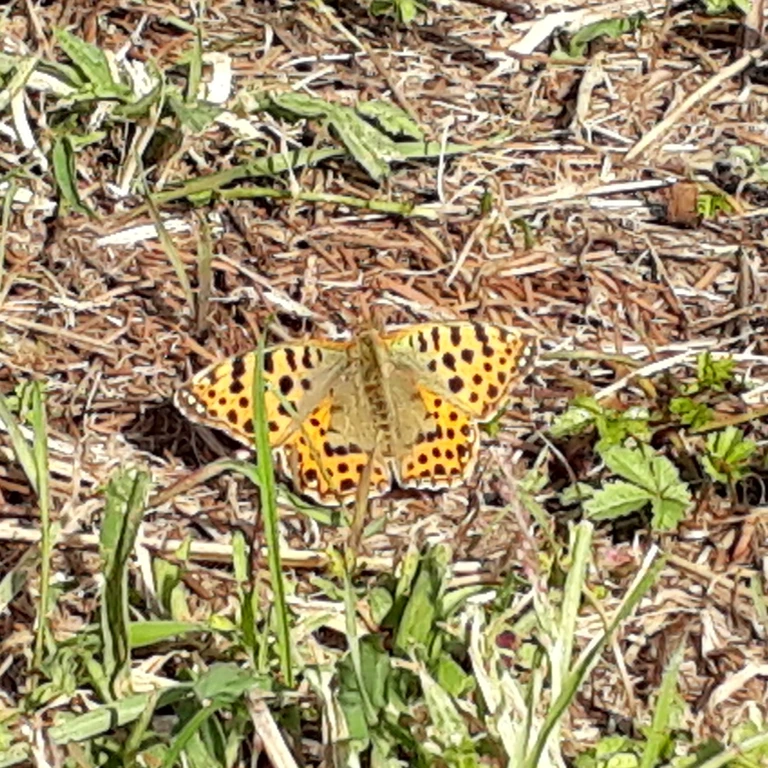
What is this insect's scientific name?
Issoria lathonia
